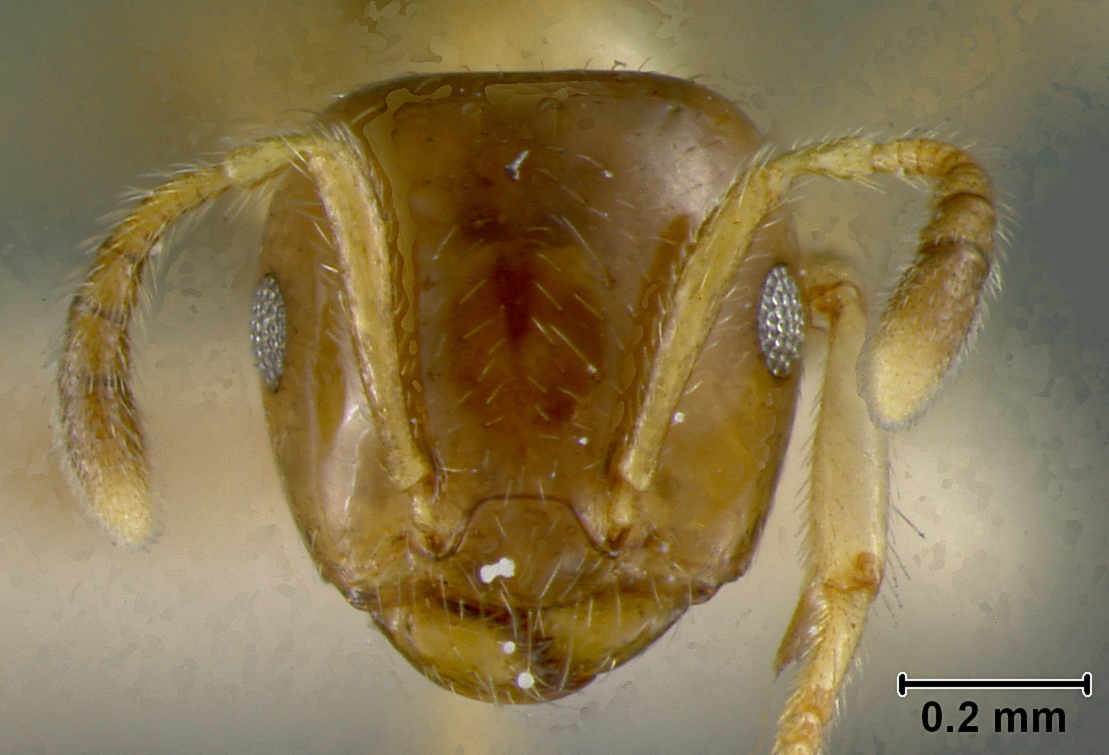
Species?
Myrmelachista schumanni
